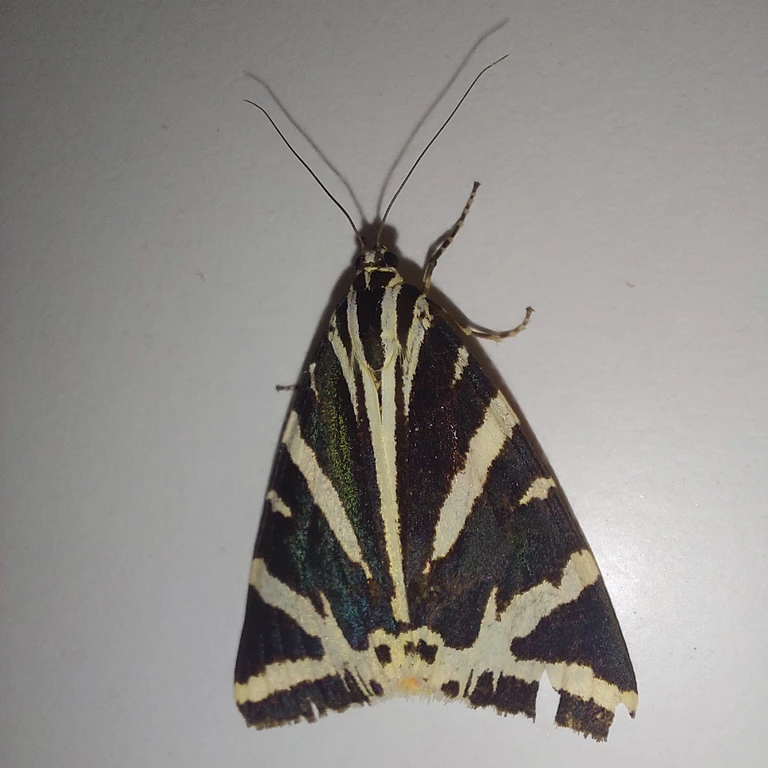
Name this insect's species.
Euplagia quadripunctaria
